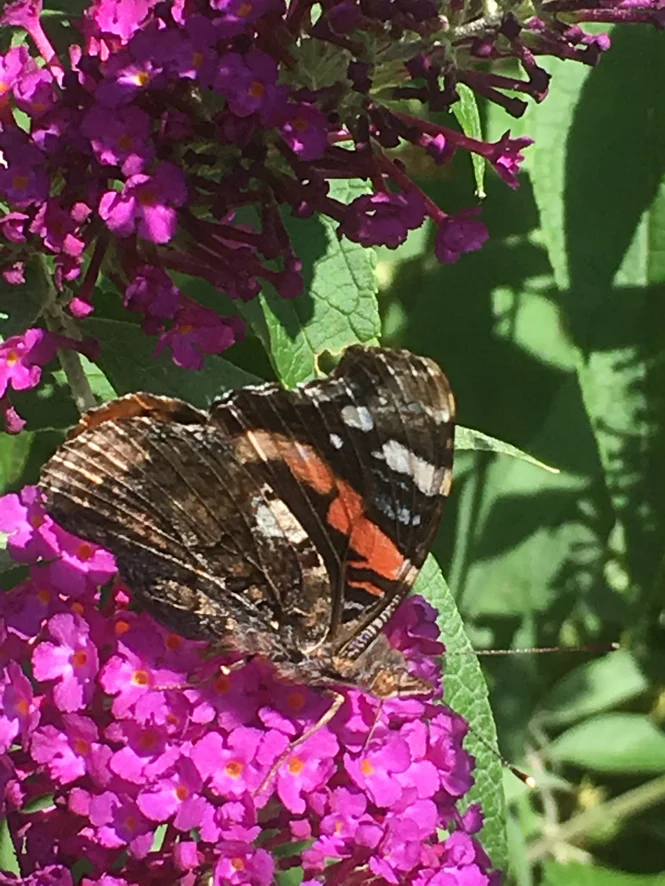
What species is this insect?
Vanessa atalanta
